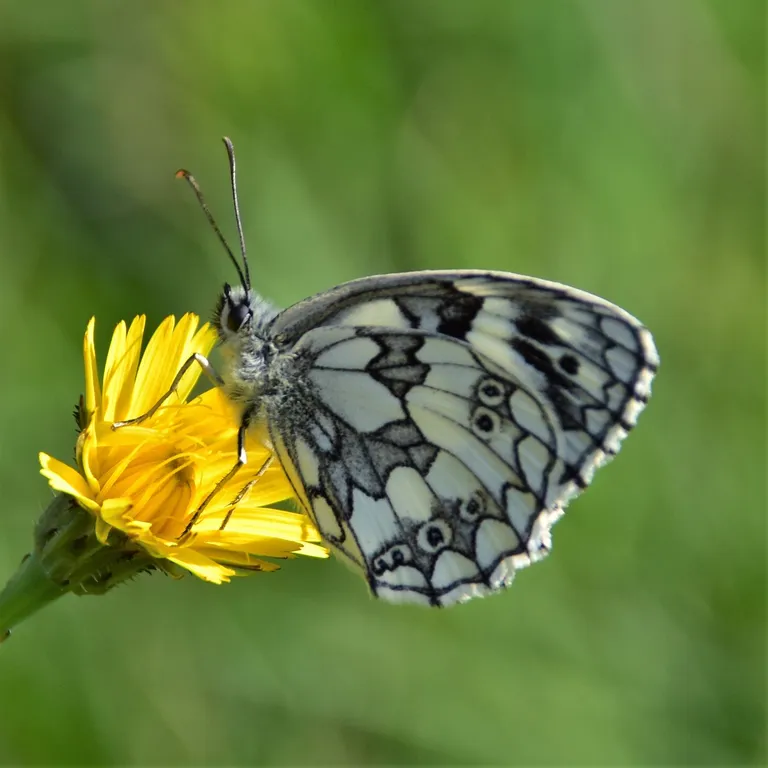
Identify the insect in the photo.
Melanargia galathea
